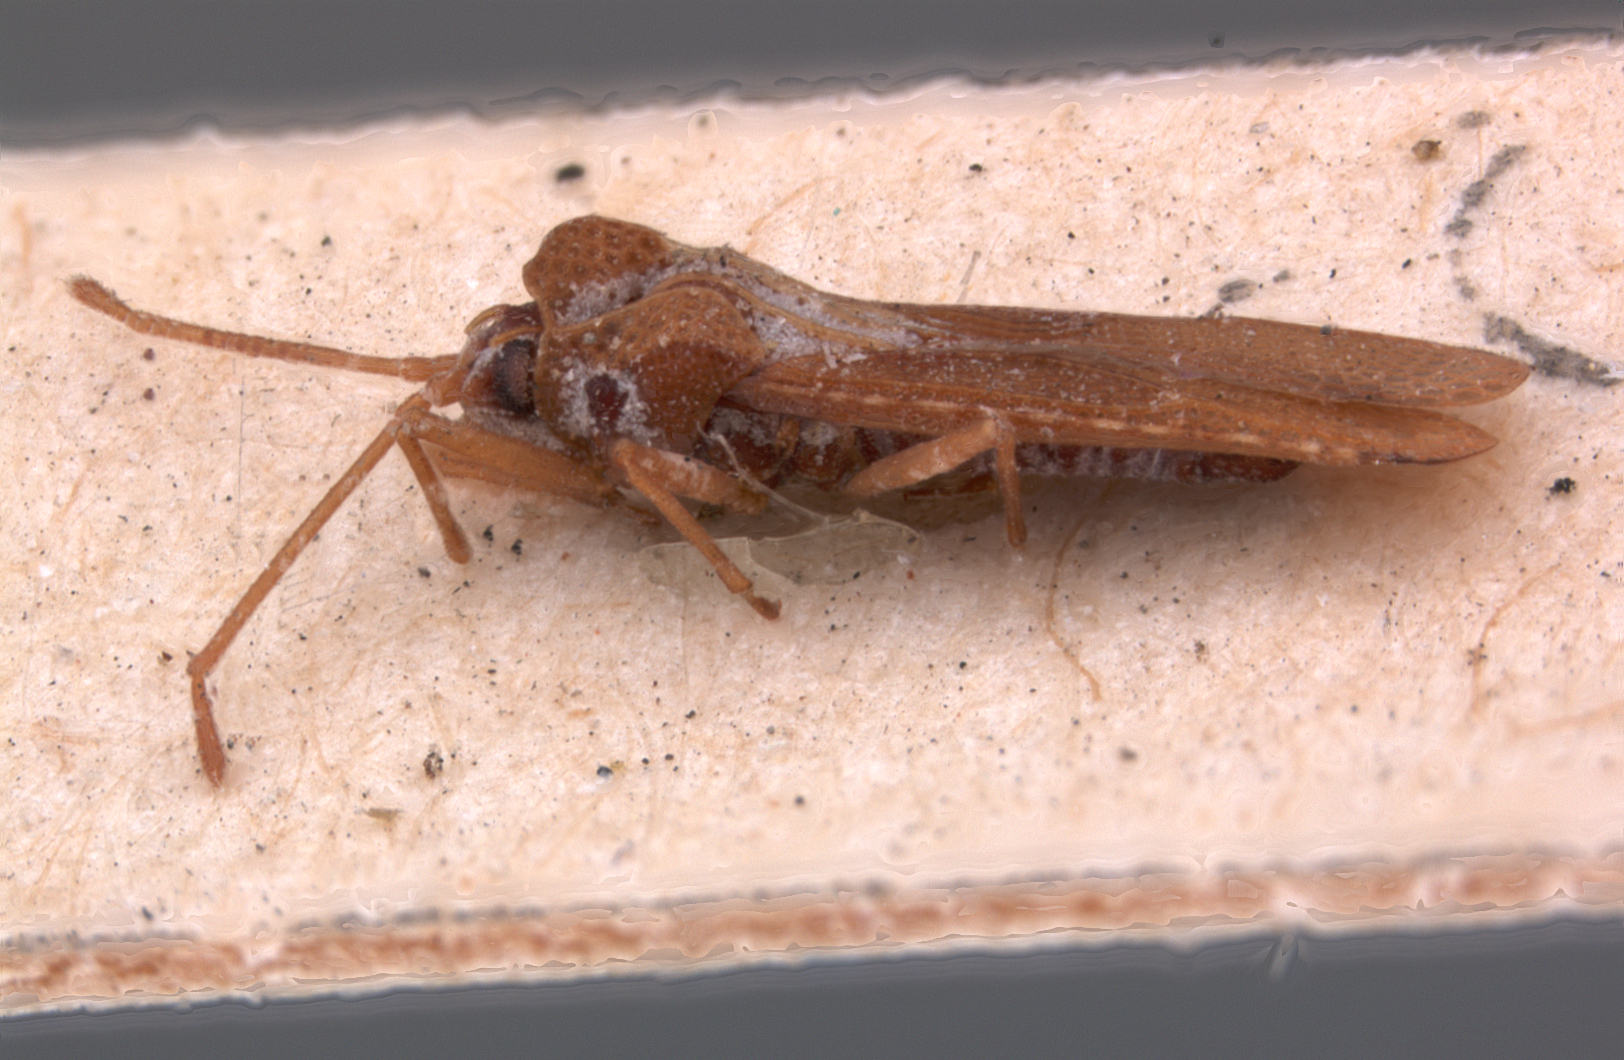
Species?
Baeochila scitula
